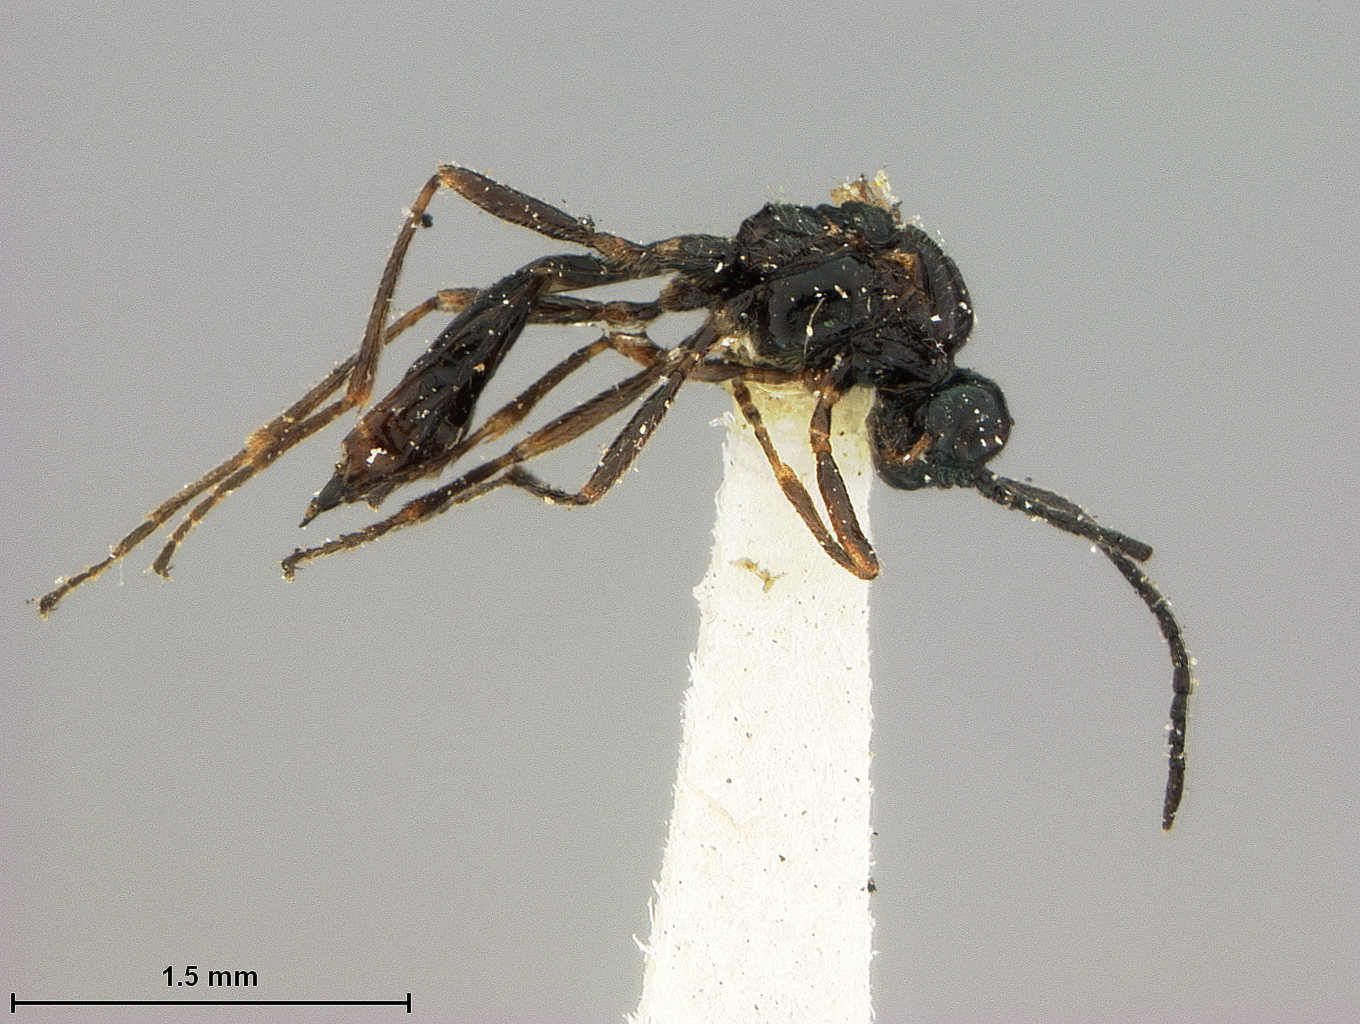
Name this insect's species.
Aphidius frigidus
